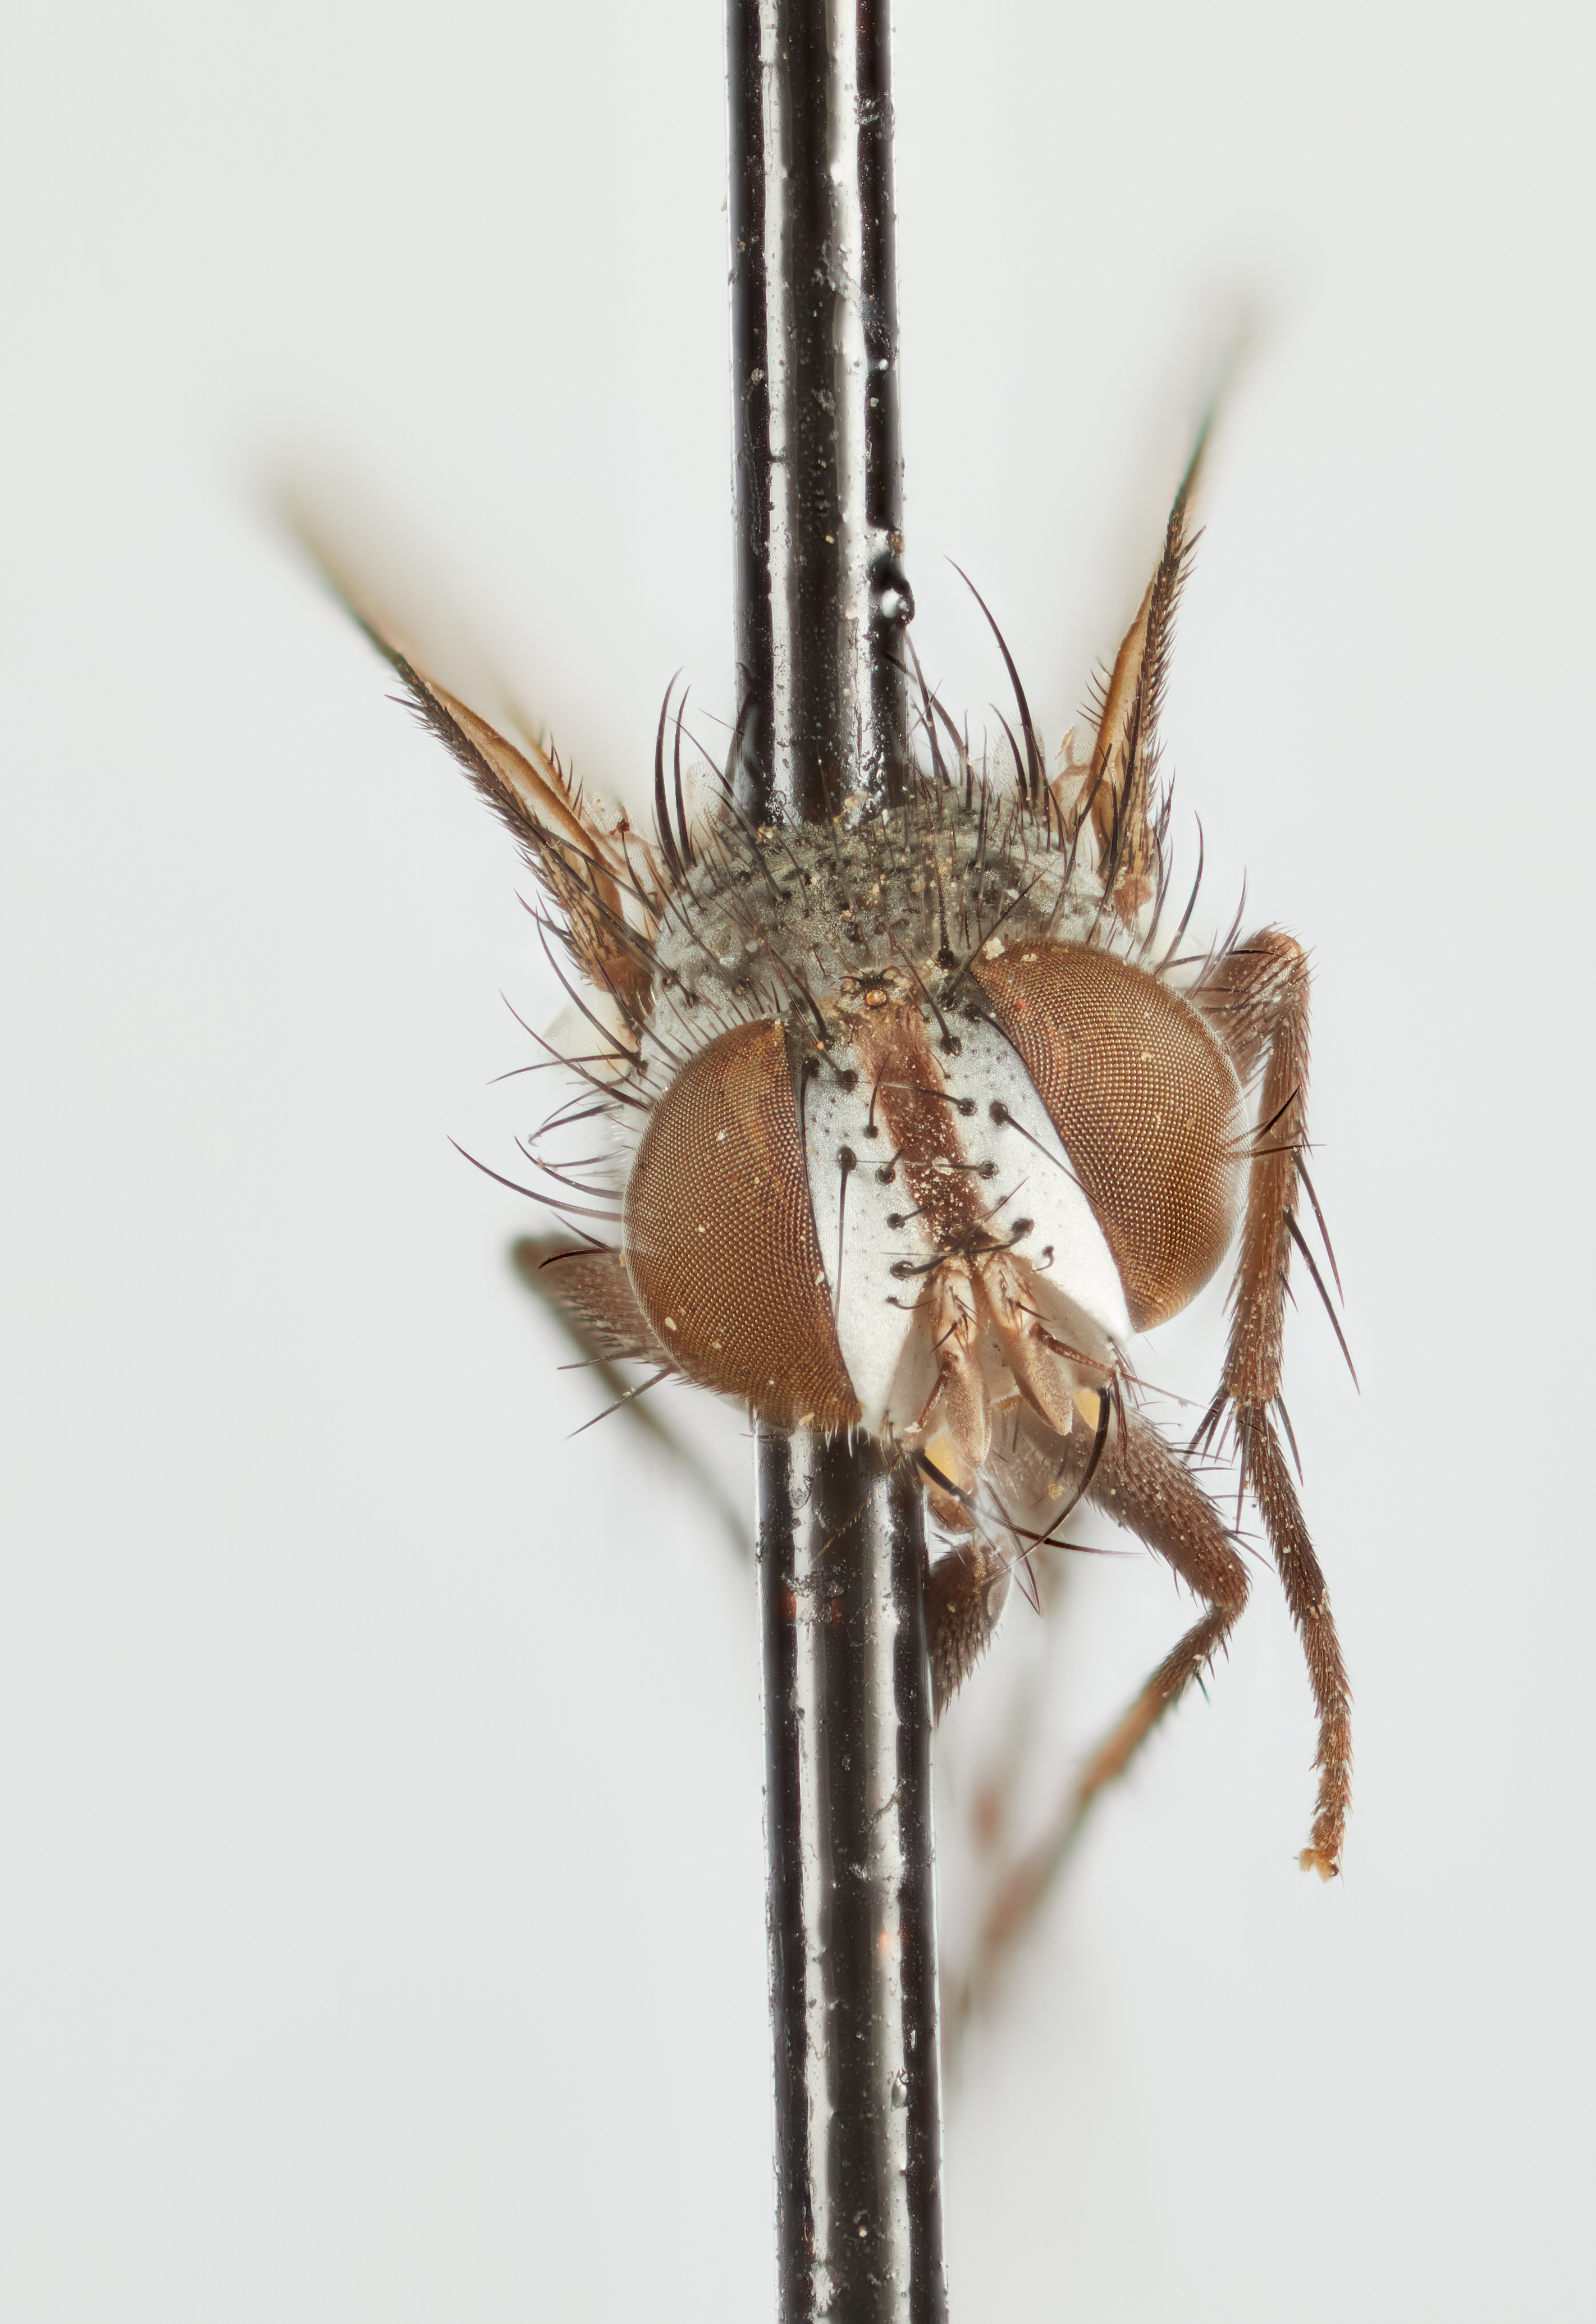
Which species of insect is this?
Stenaulacodoria spatulata
